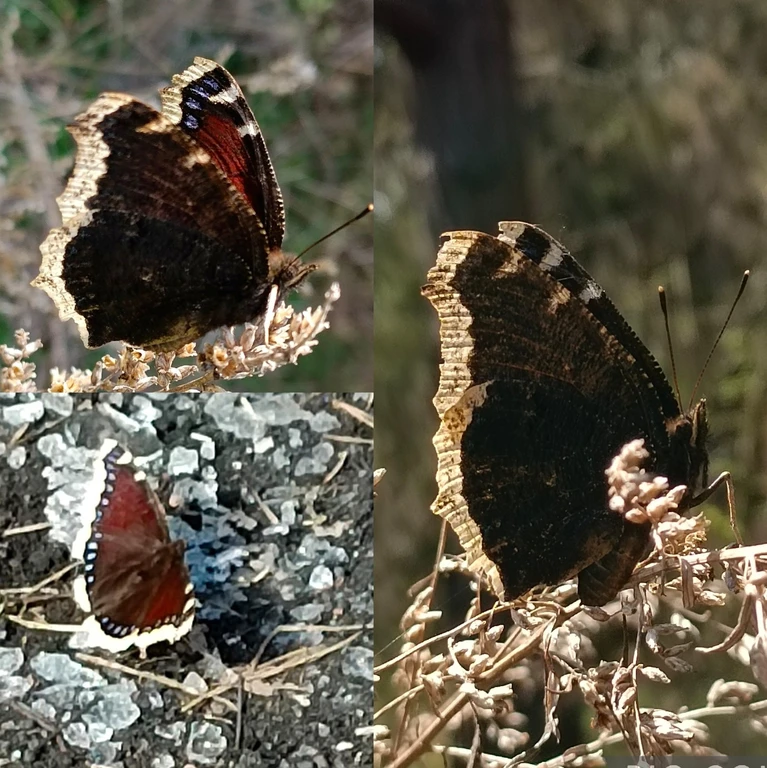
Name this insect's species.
Nymphalis antiopa
